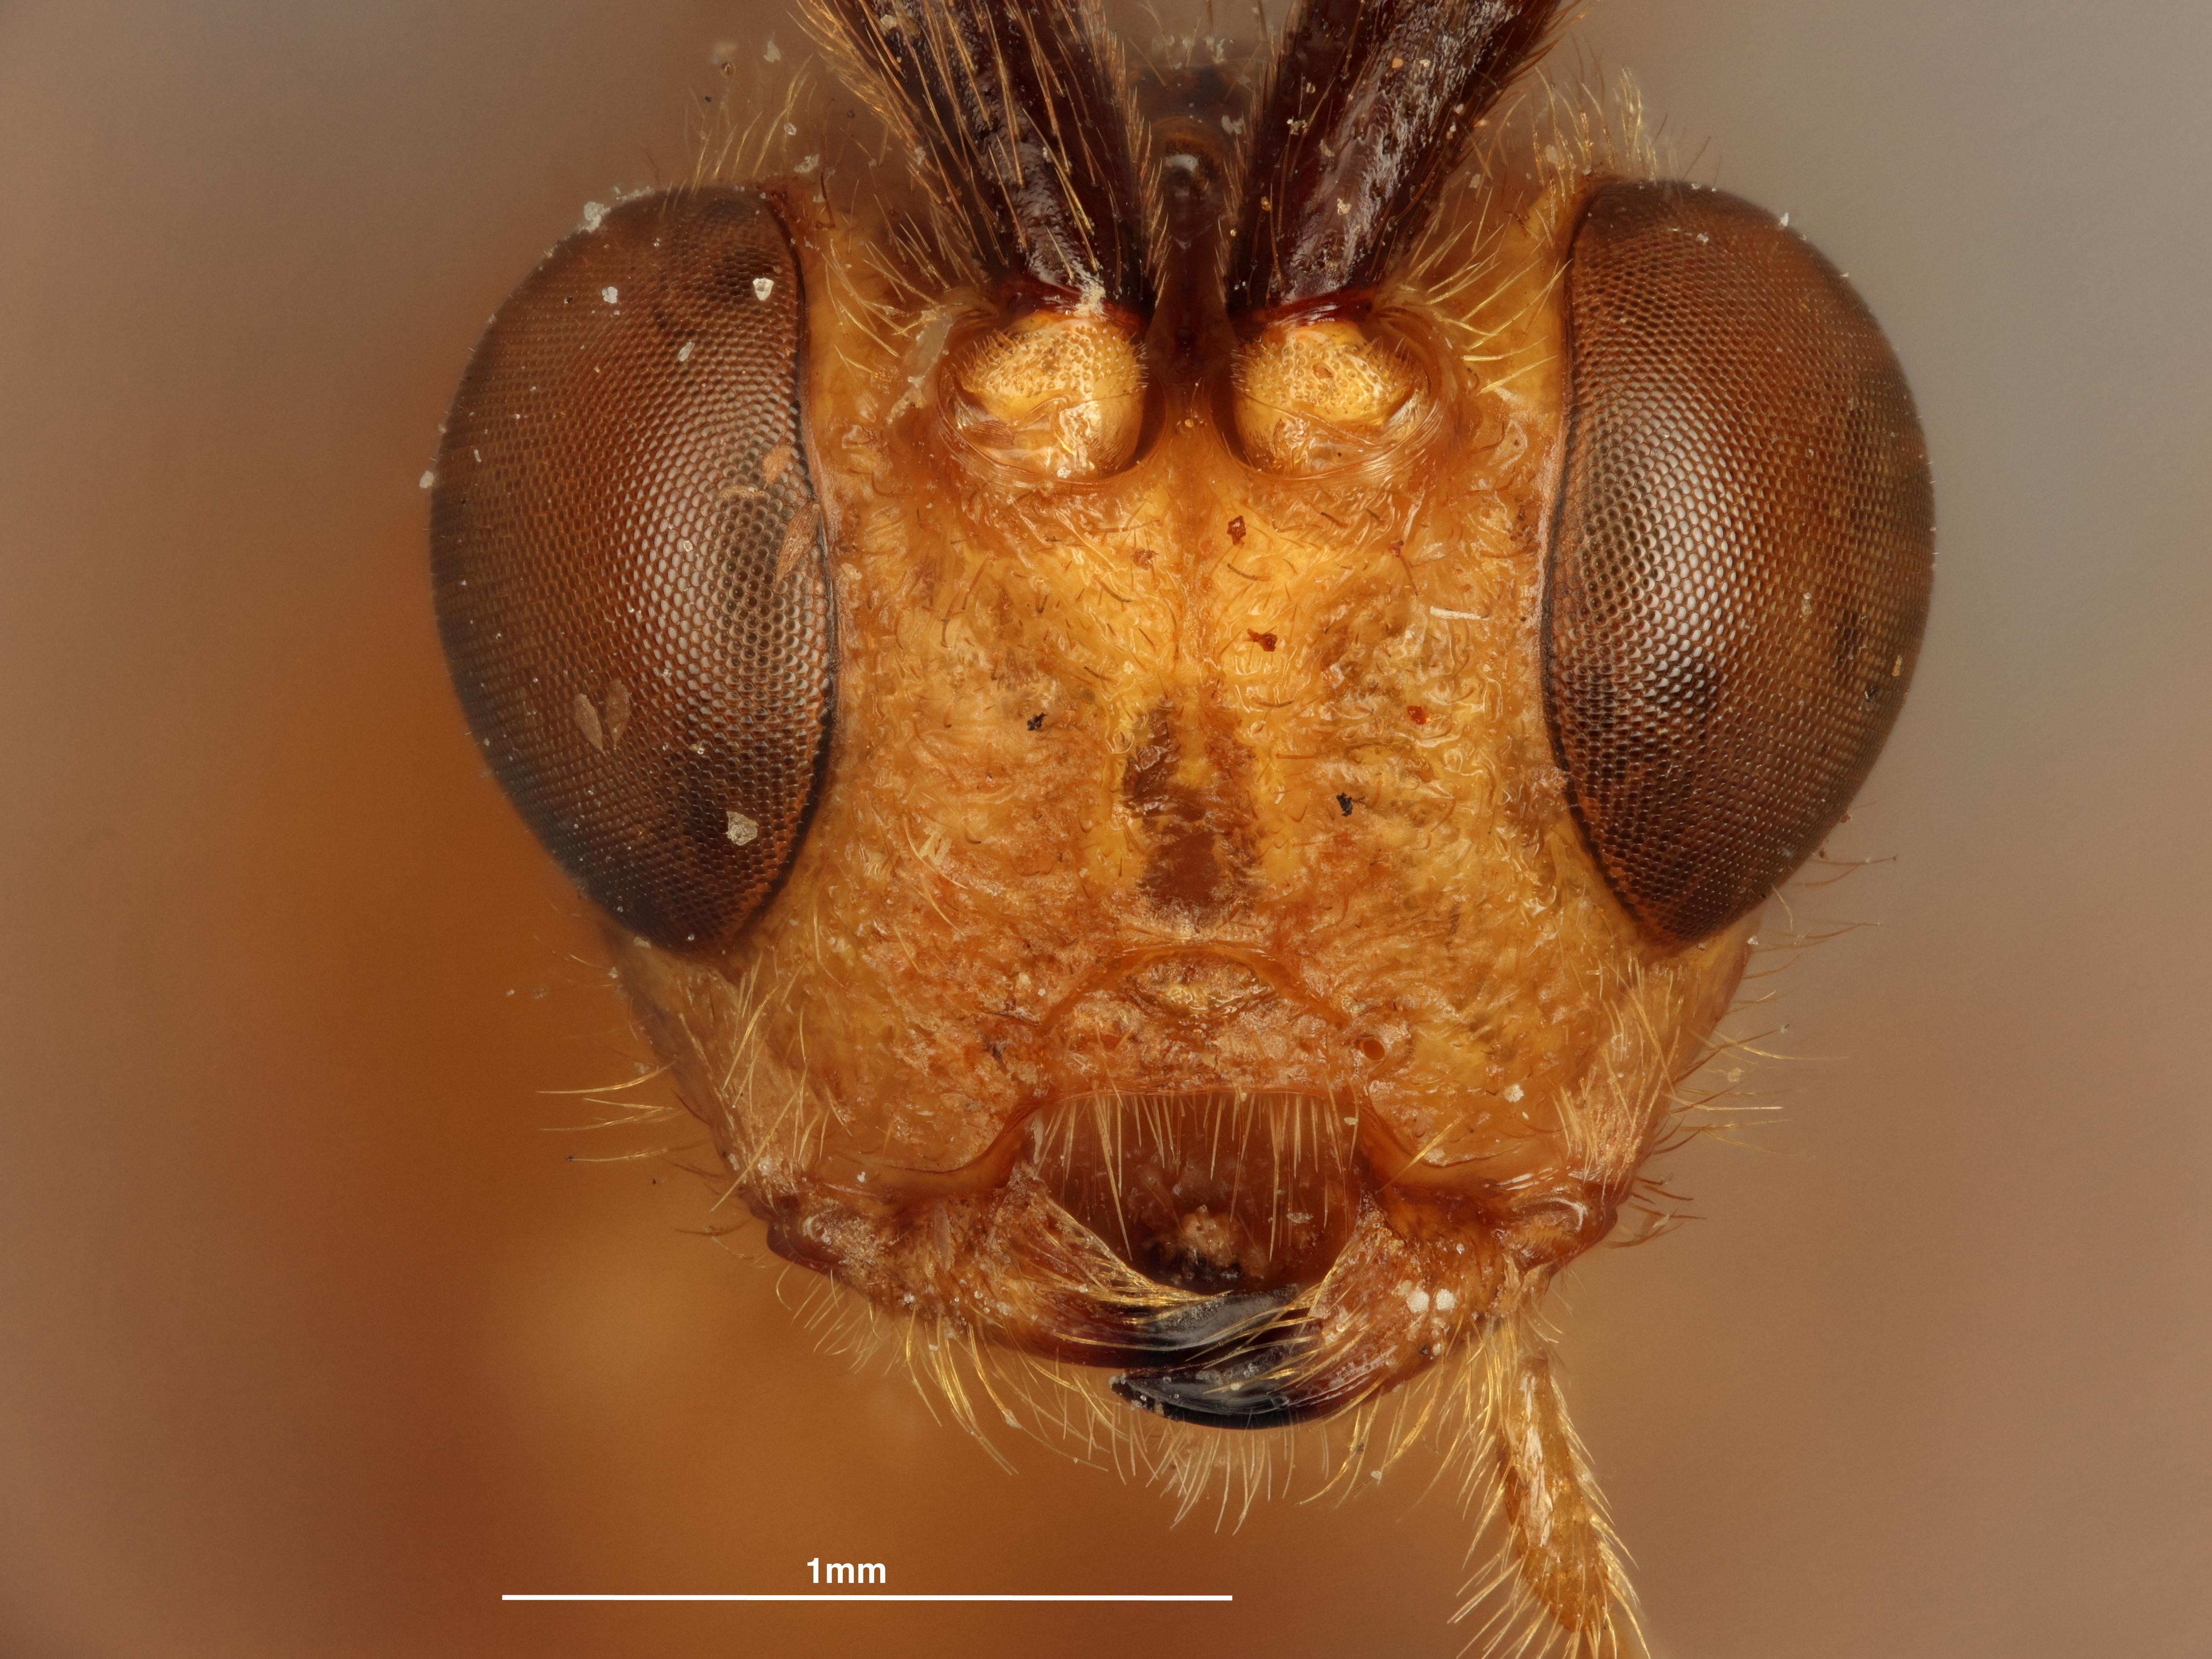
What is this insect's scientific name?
Iphiaulax annulitarsis
